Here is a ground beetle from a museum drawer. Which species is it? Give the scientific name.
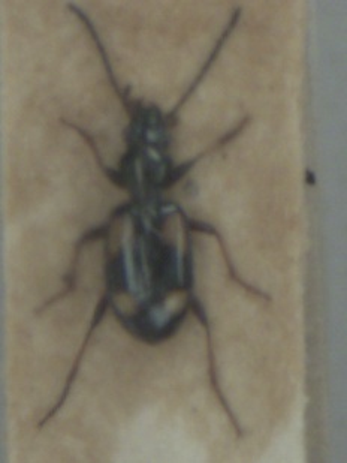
Bembidion illigeri
